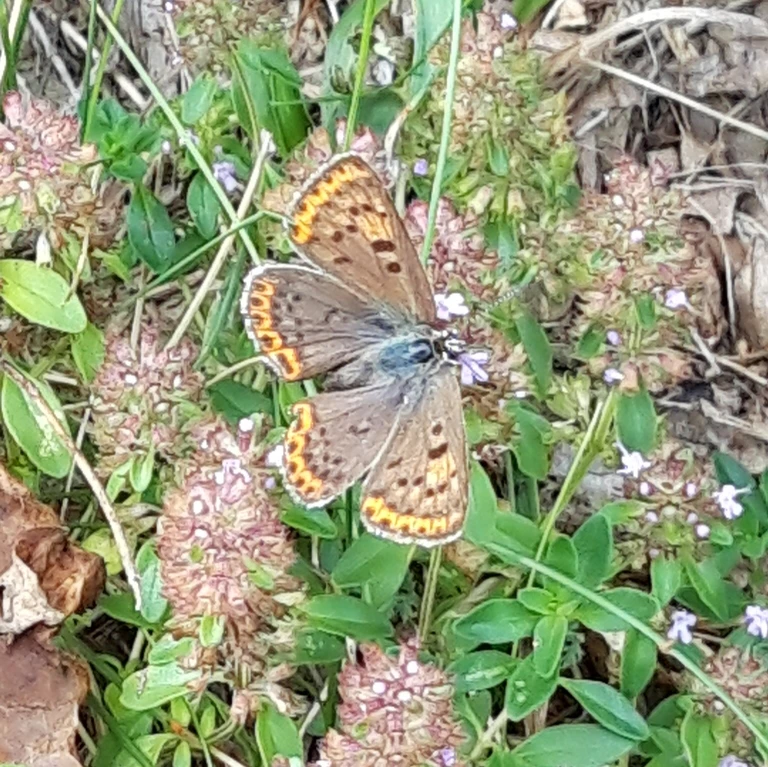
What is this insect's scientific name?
Lycaena tityrus (also Loweia tityrus)
